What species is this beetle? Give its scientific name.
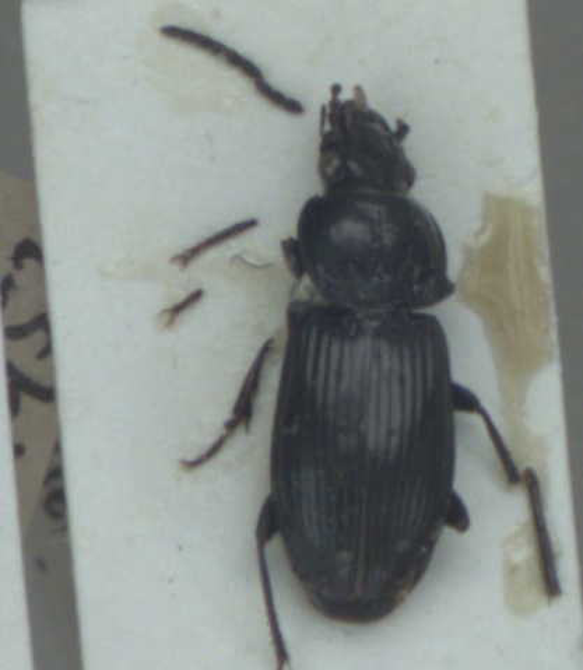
Pterostichus rhaeticus
